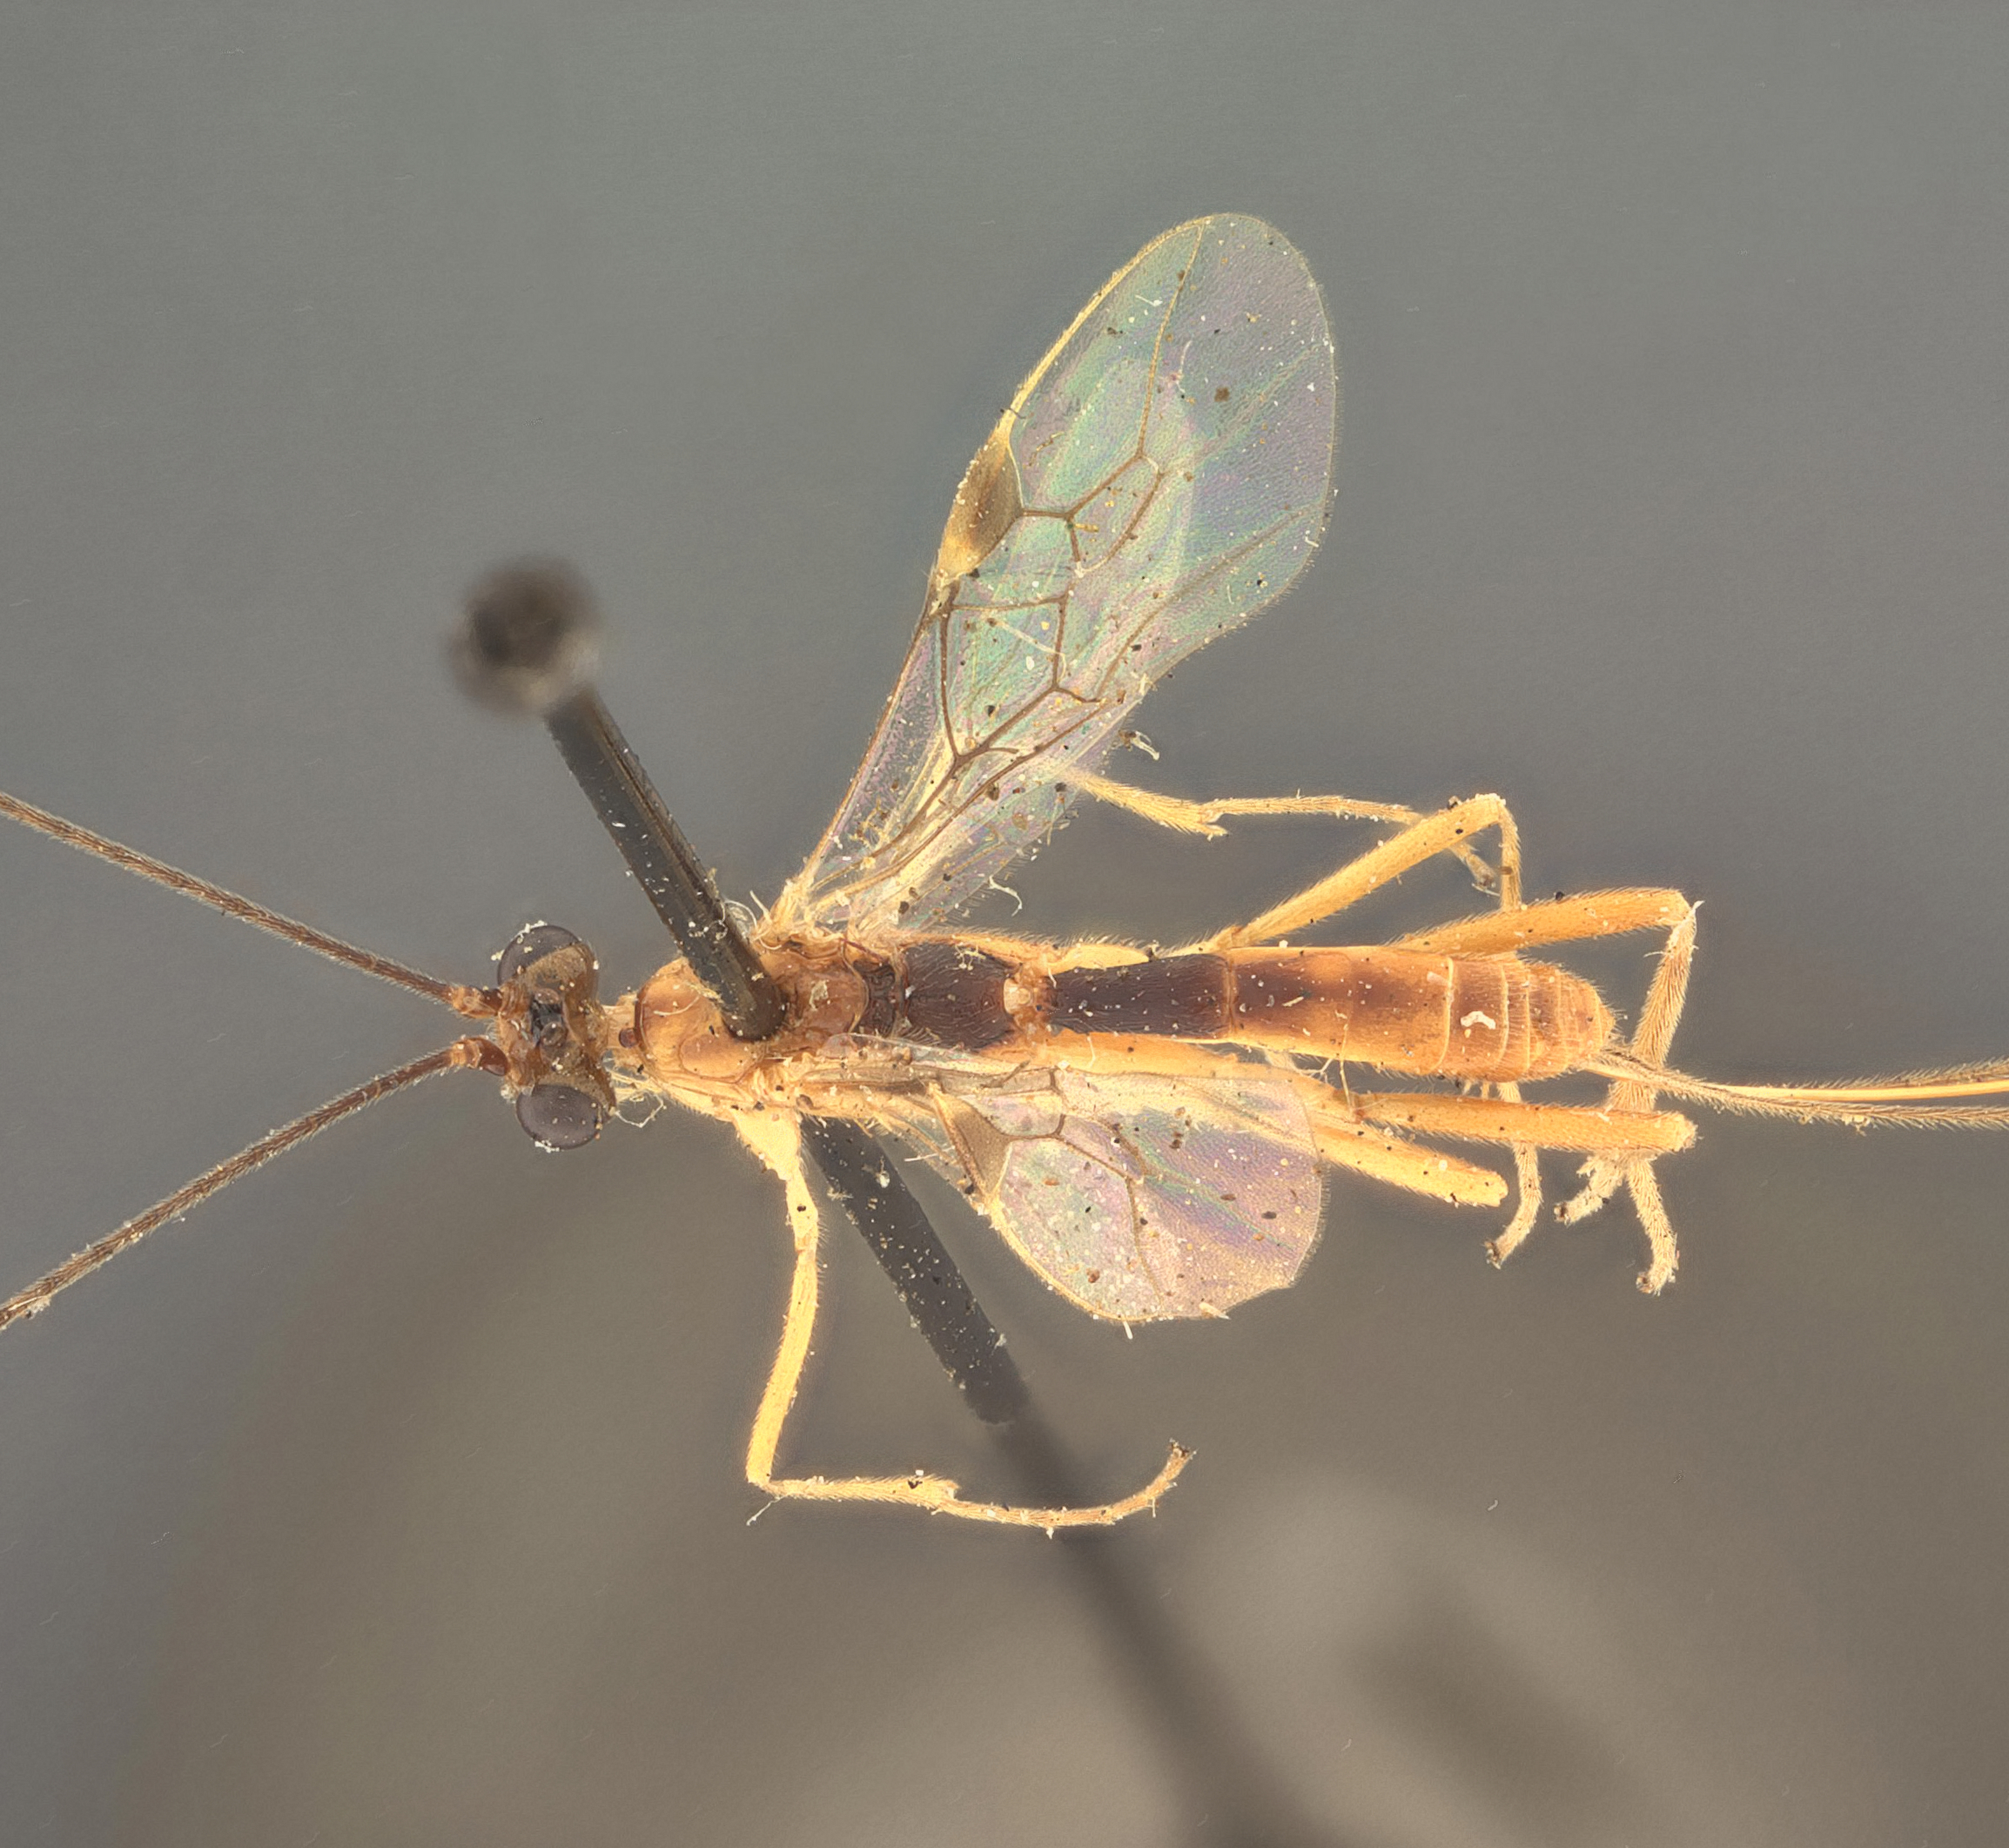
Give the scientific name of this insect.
Macrocentrus laspeyresiae
